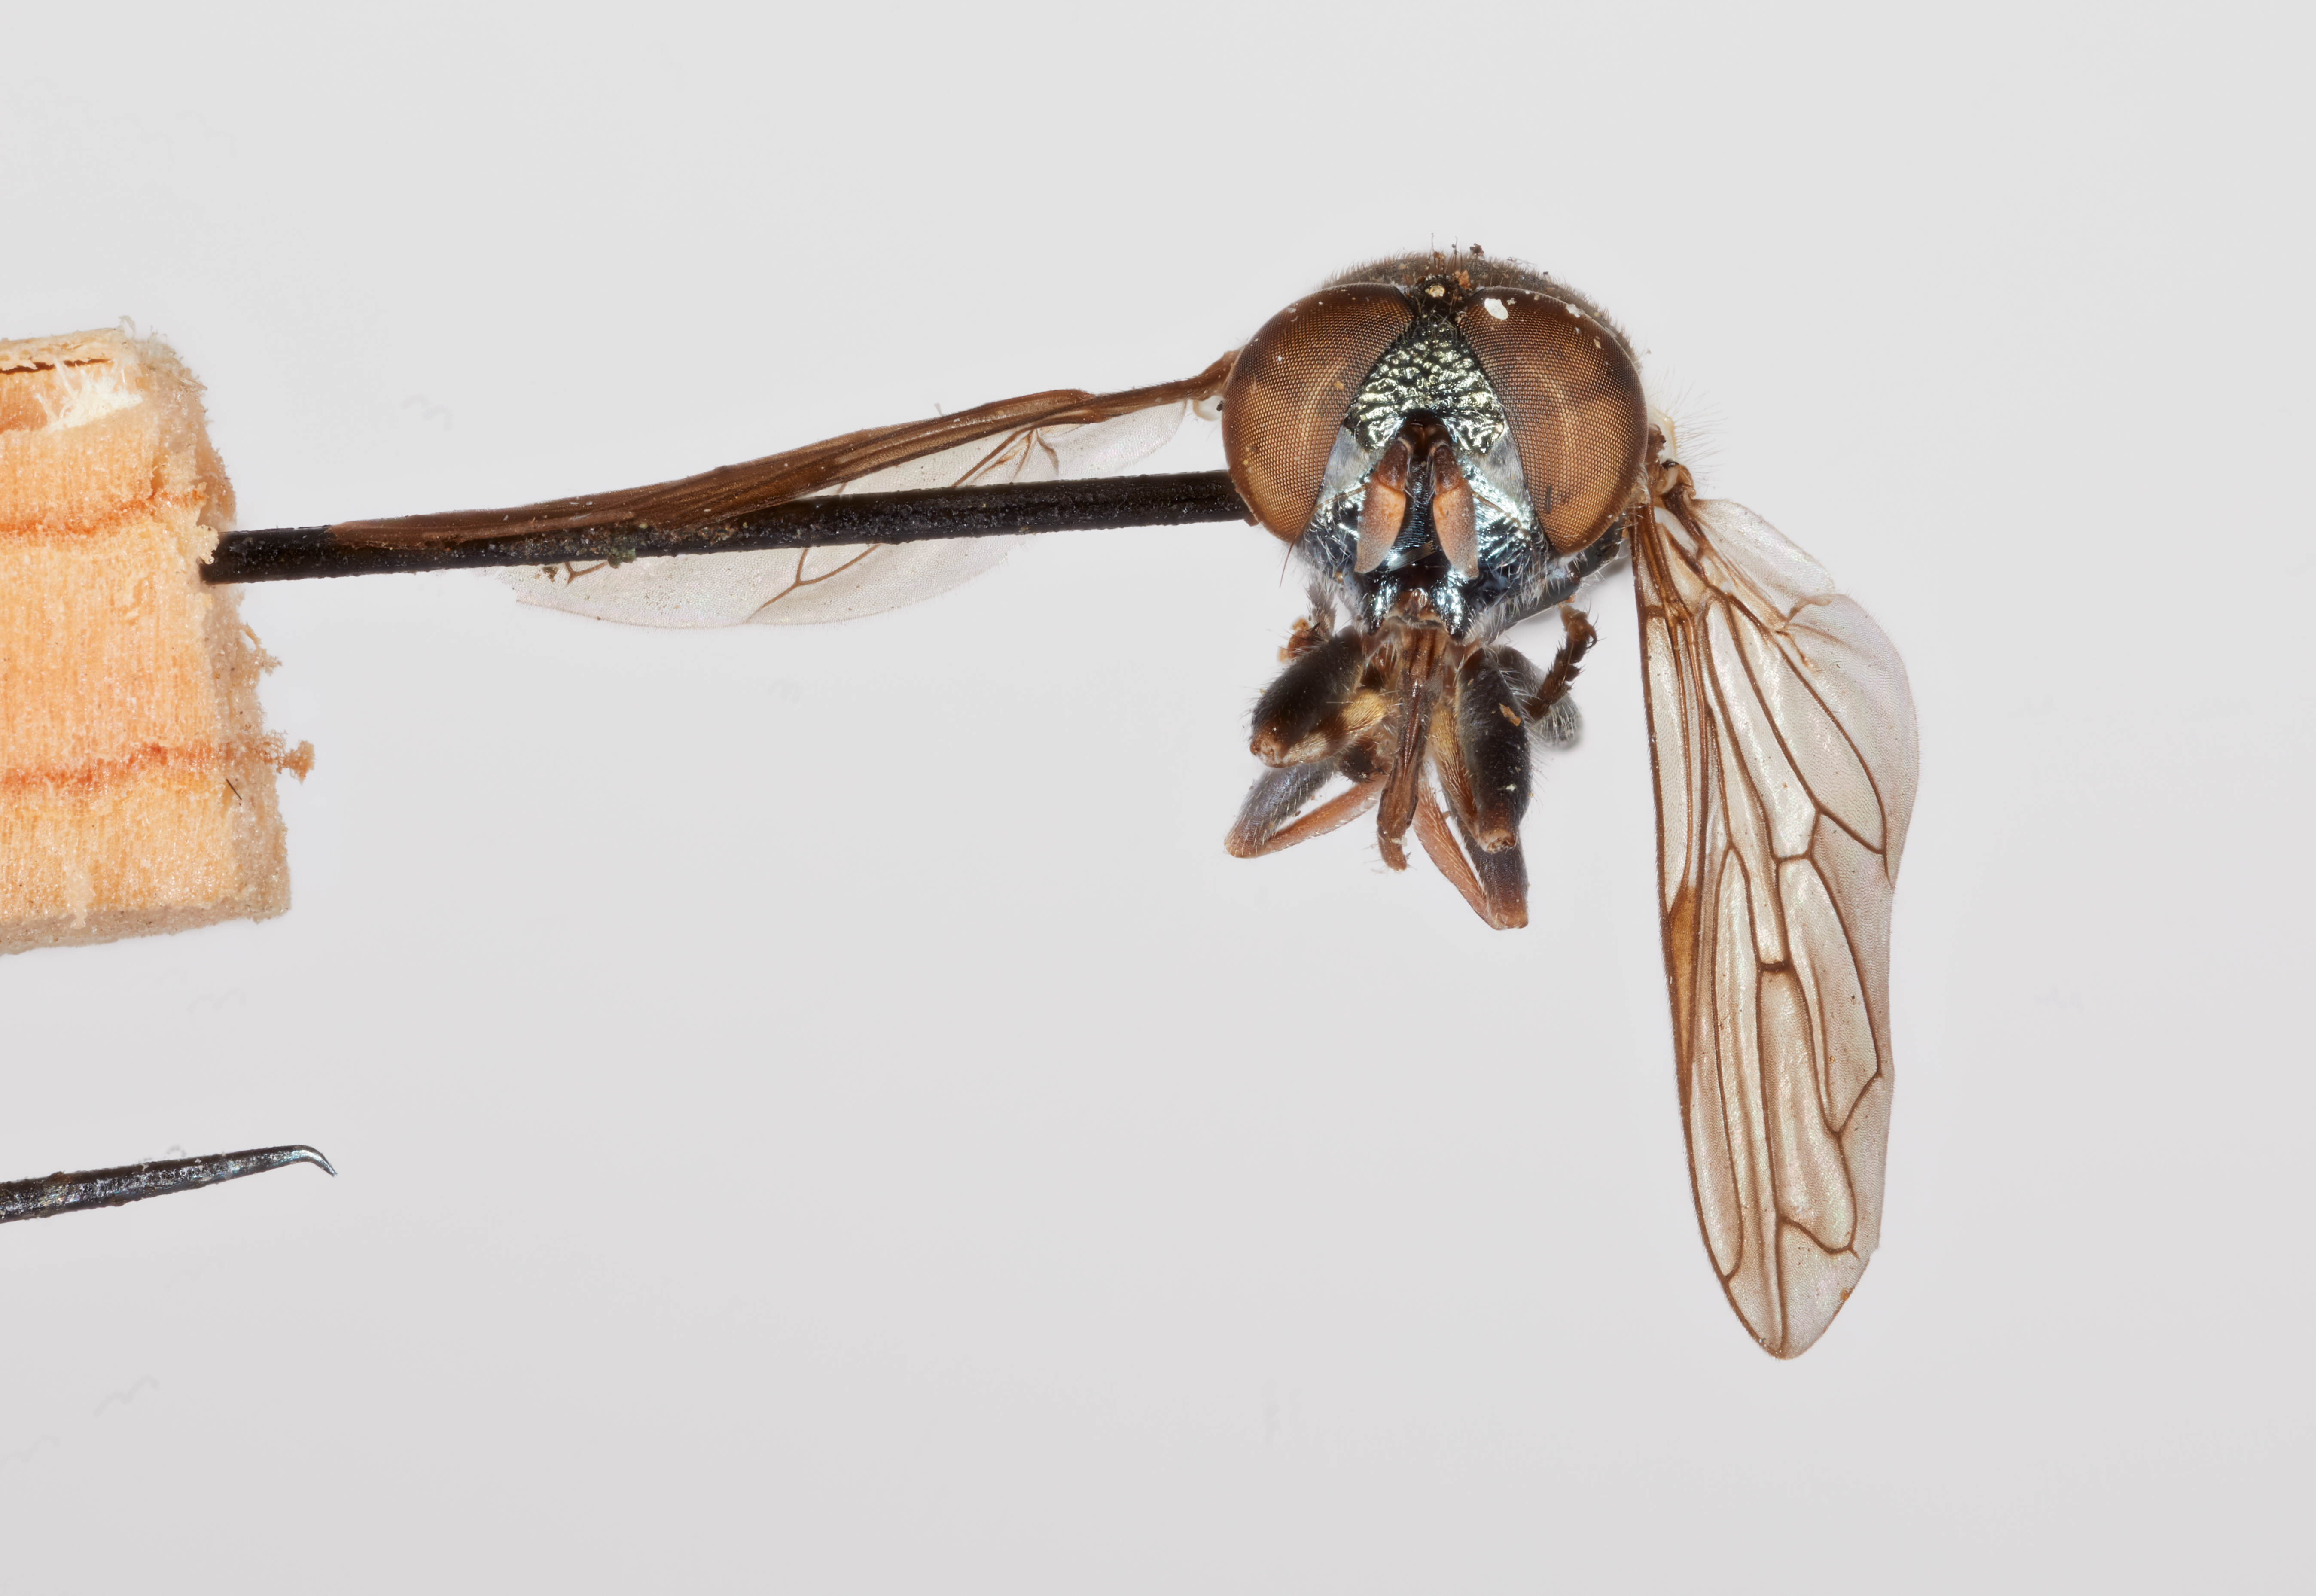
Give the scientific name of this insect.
Chrysogaster quadristriata
